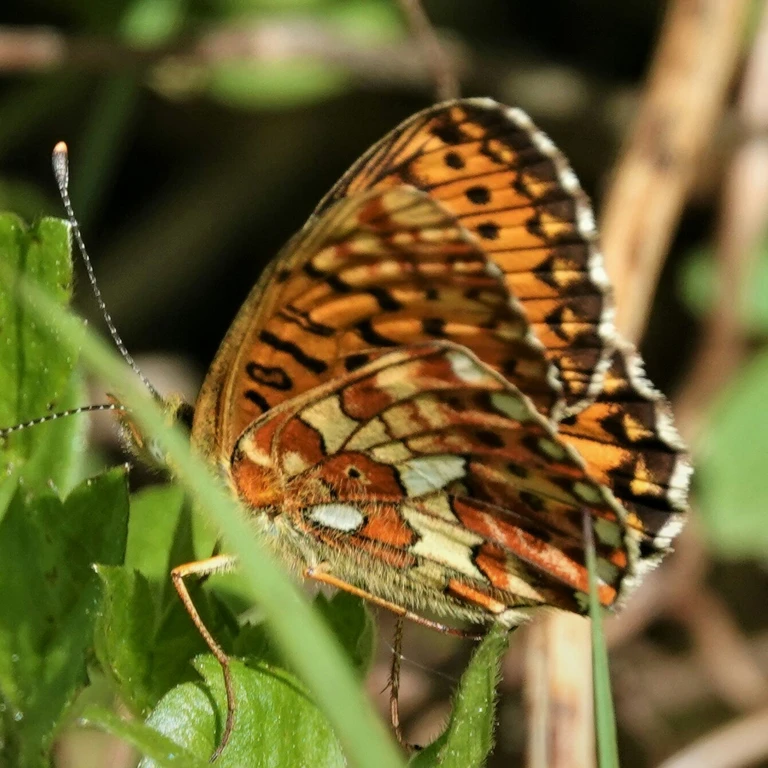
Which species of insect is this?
Boloria euphrosyne (also Clossiana euphrosyne)
